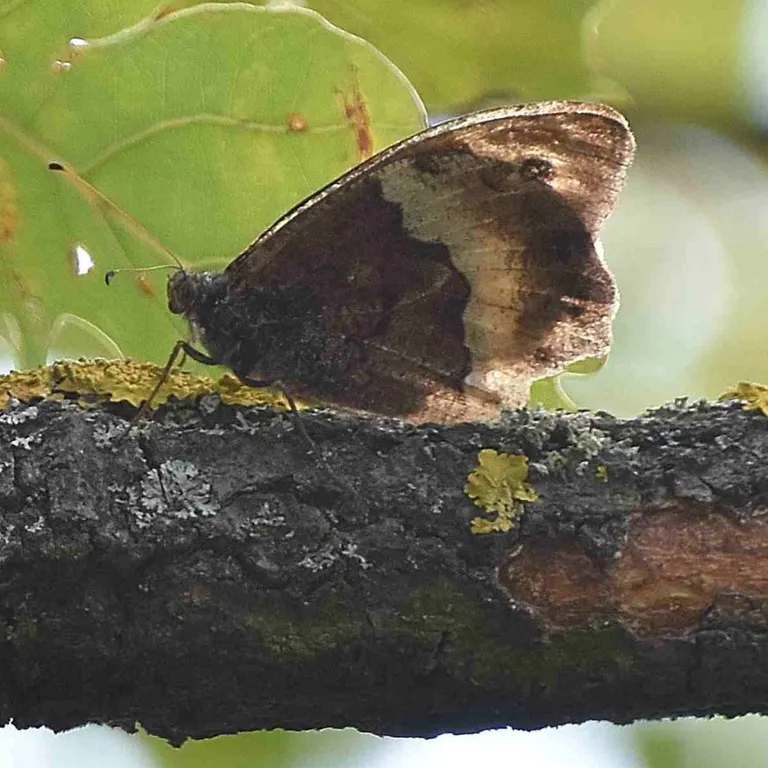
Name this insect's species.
Hipparchia fagi
